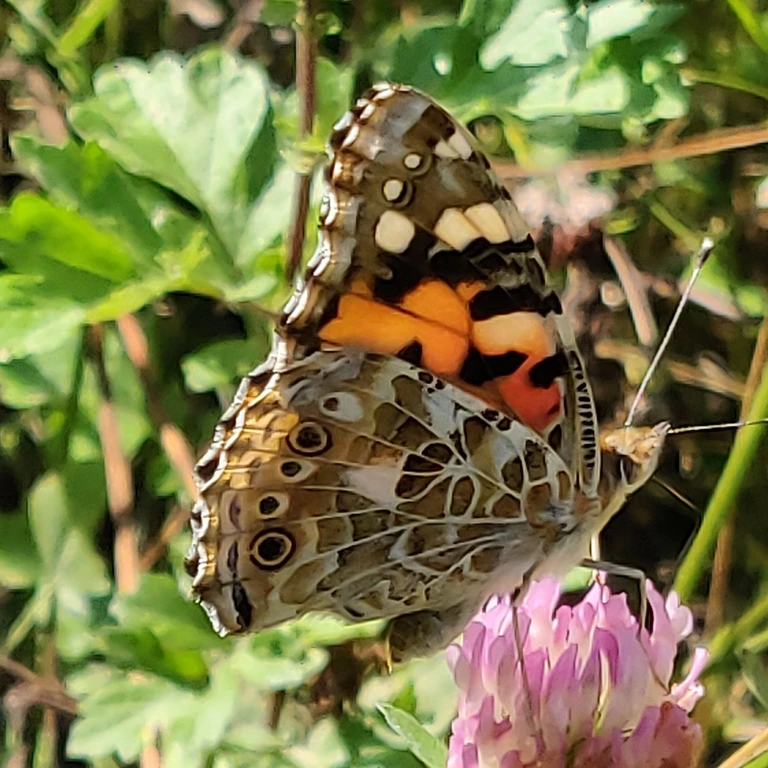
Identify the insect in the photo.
Vanessa cardui
